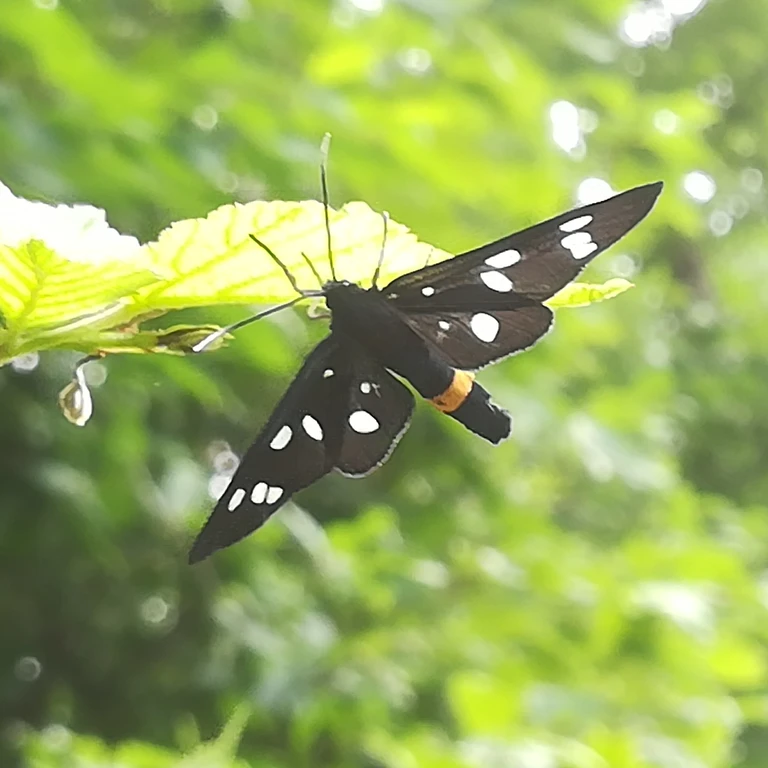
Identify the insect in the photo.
Amata phegea
